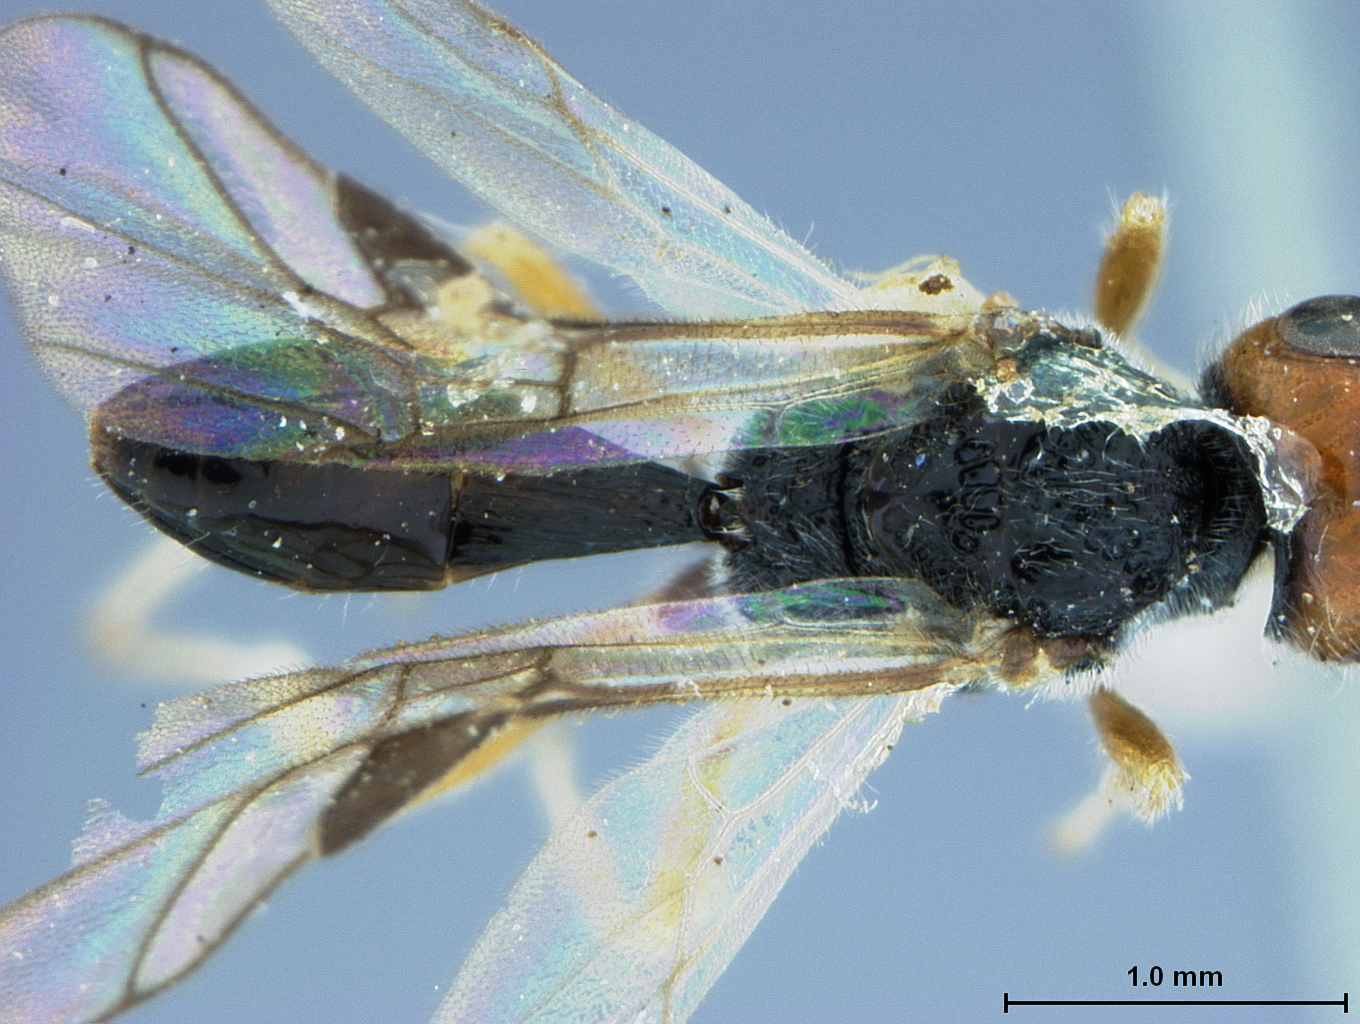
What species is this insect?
Promachus rubriceps
